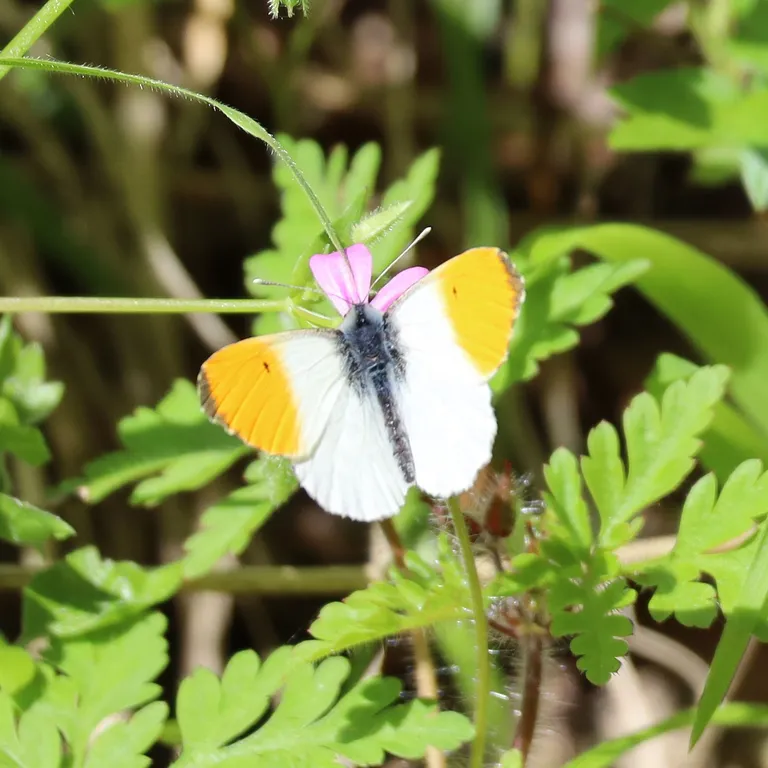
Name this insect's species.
Anthocharis cardamines
